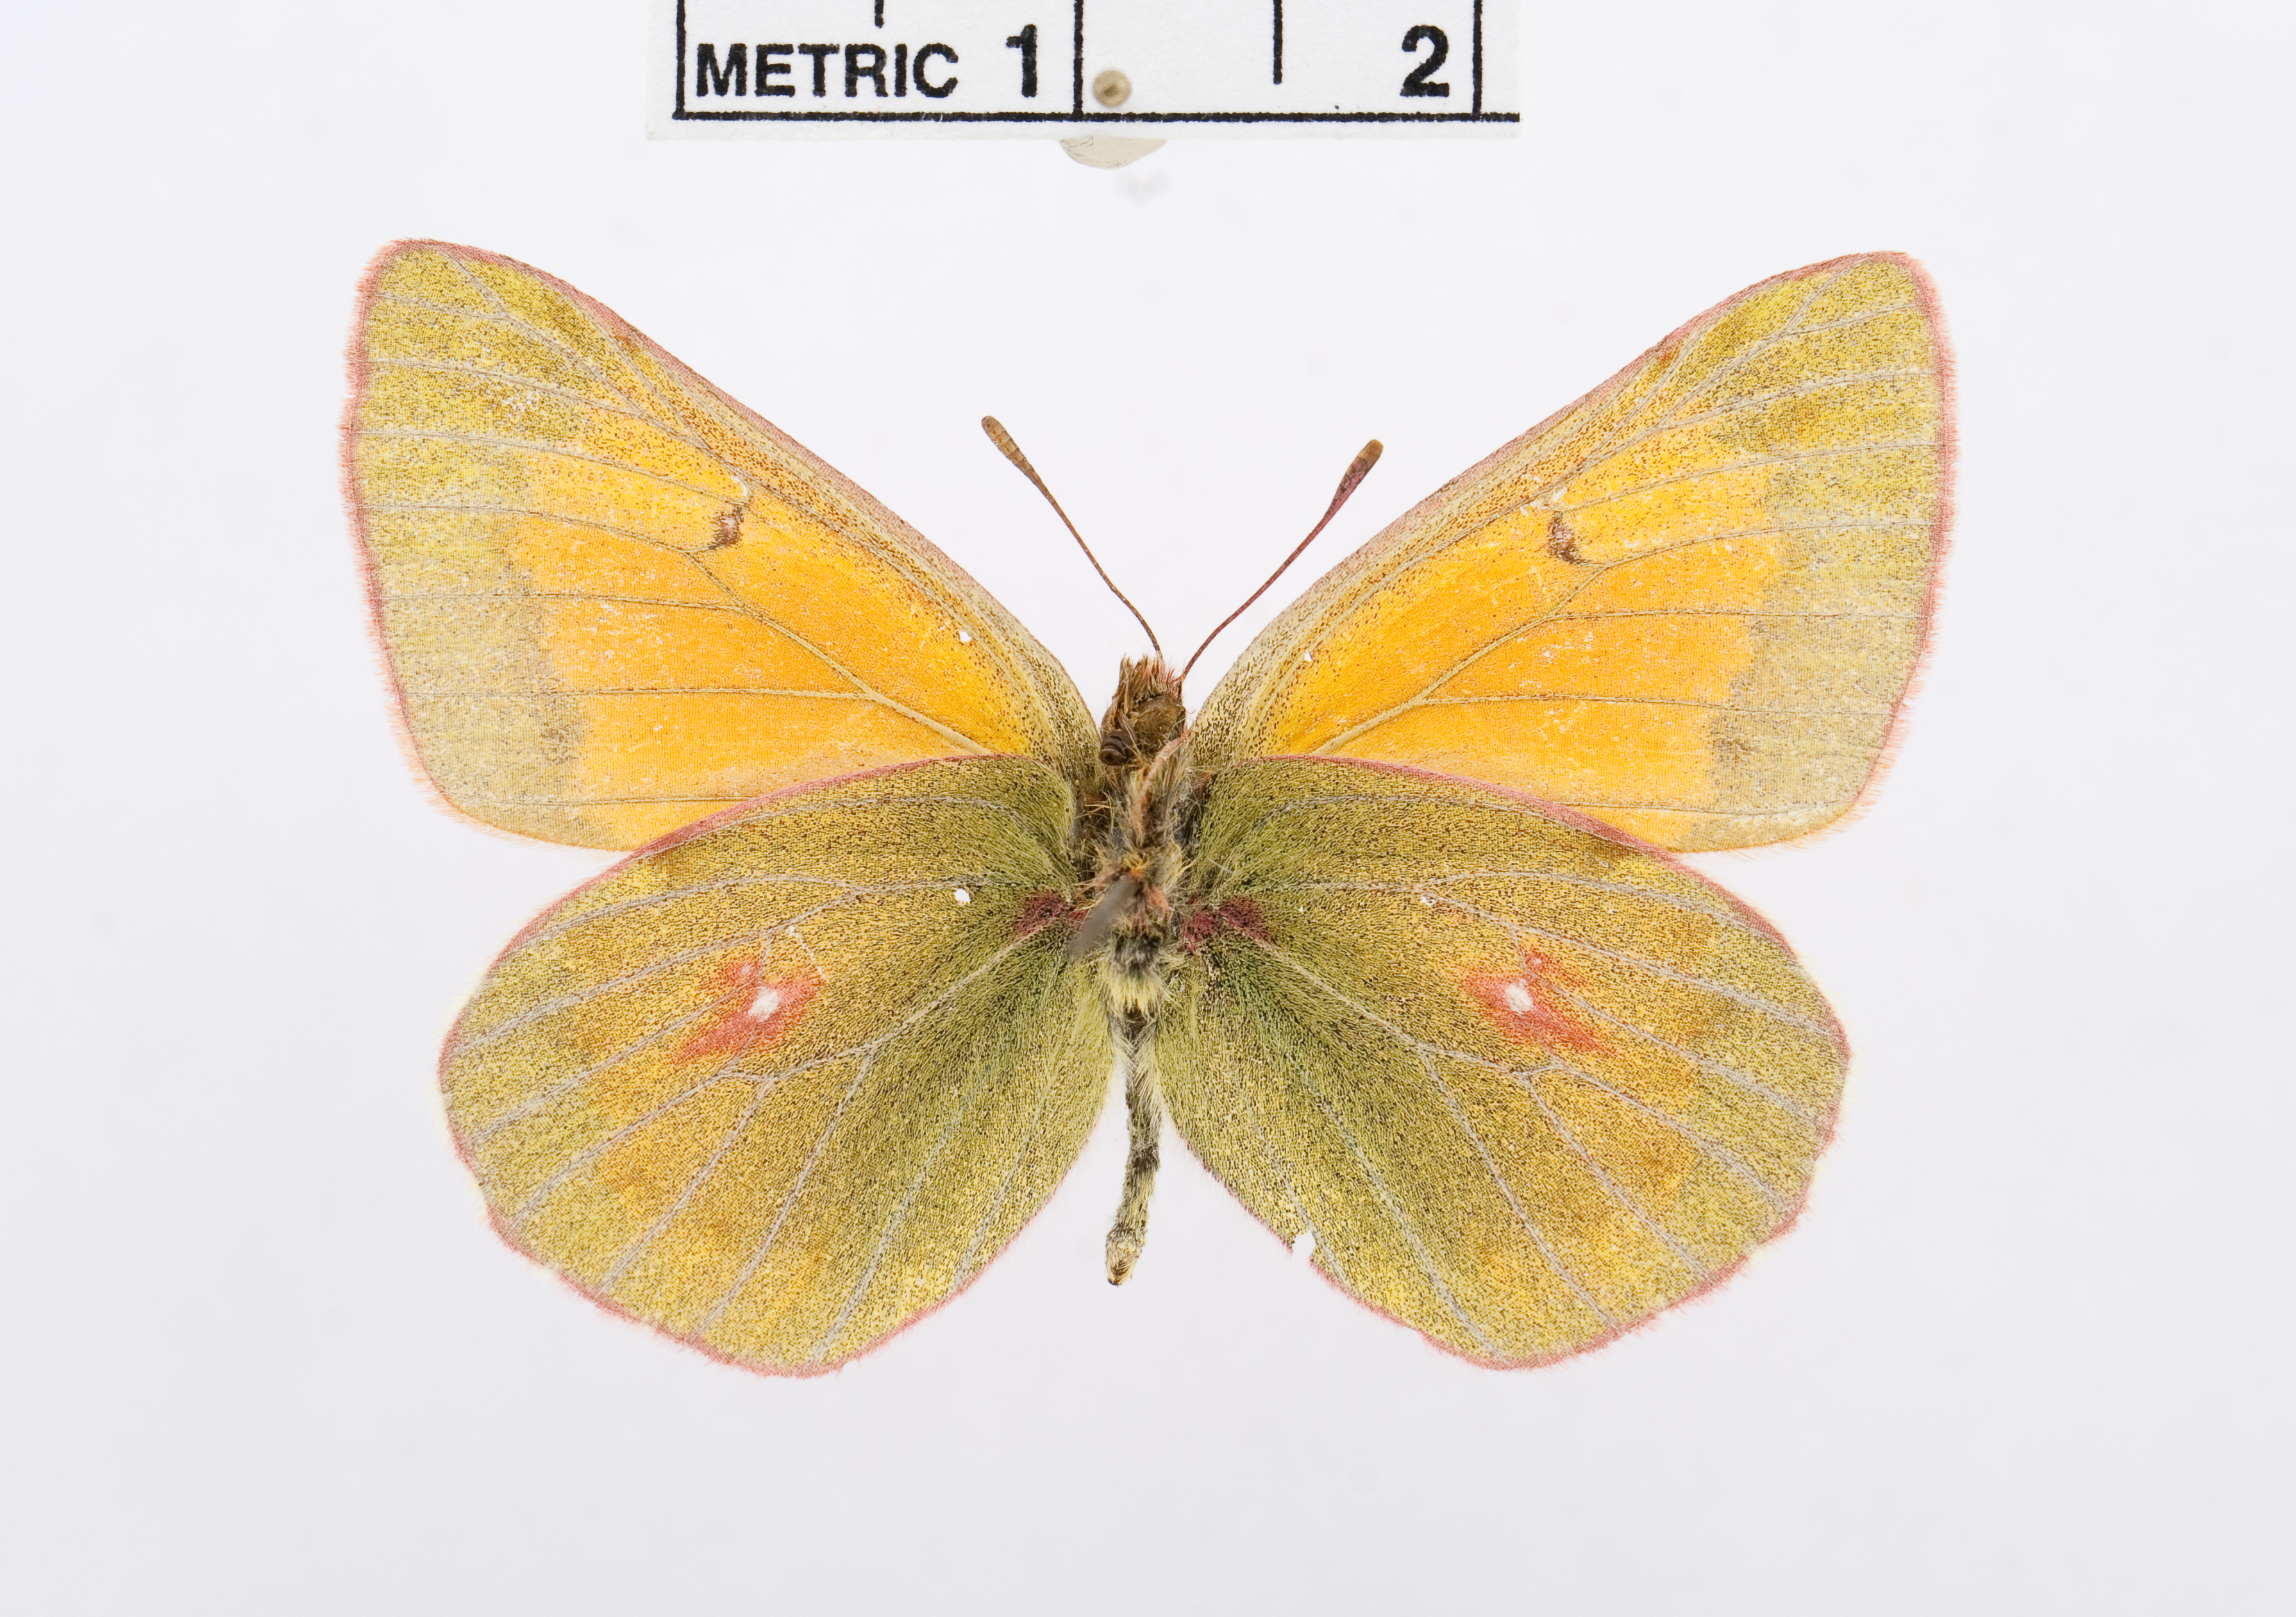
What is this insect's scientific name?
Colias thisoa
